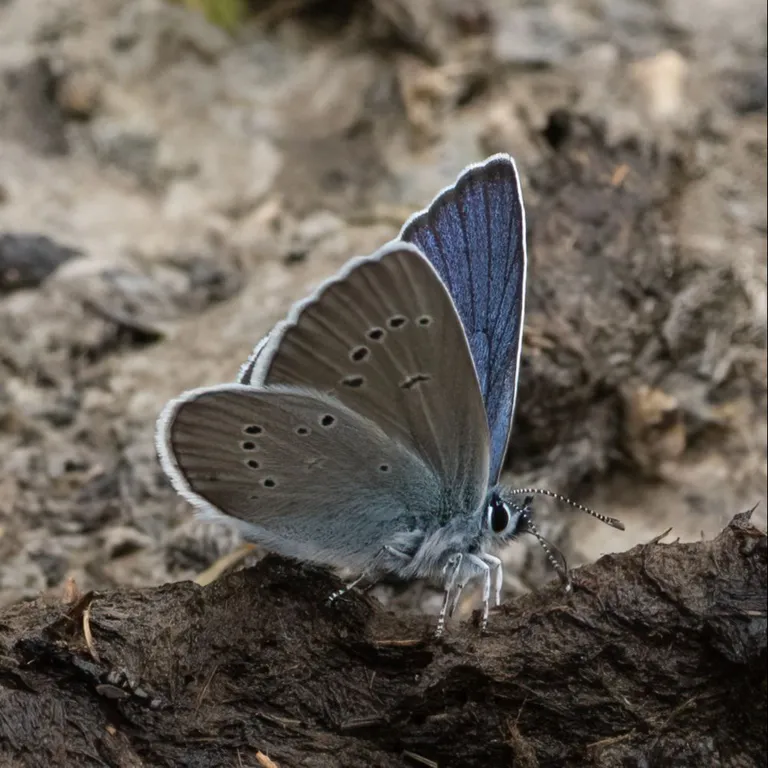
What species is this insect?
Cyaniris semiargus
